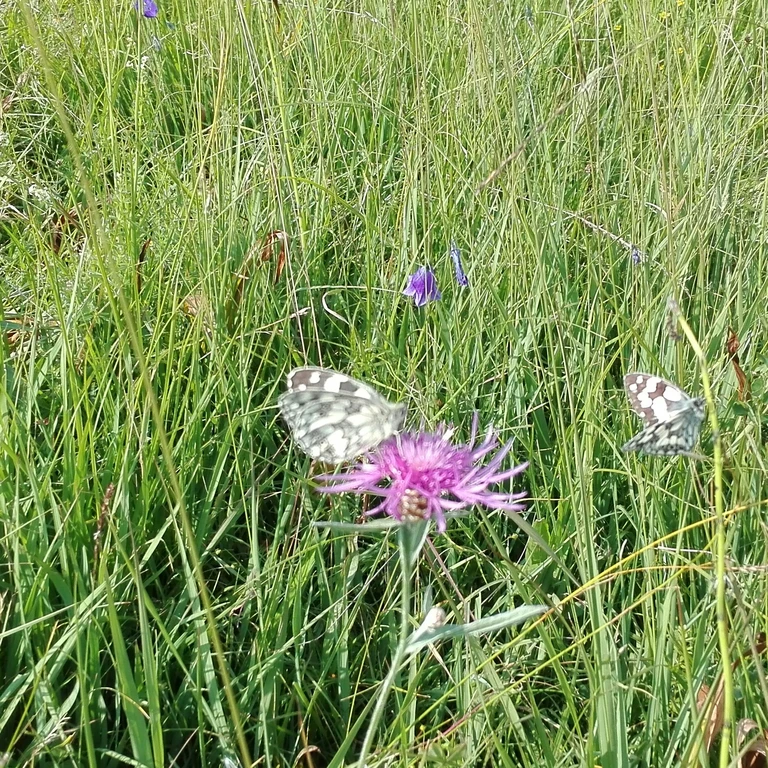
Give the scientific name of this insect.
Melanargia galathea
